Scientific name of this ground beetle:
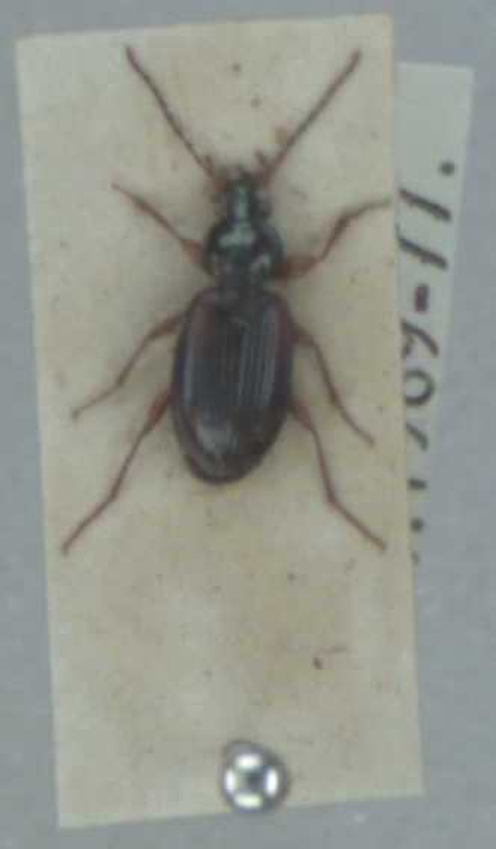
Bembidion tetracolum
